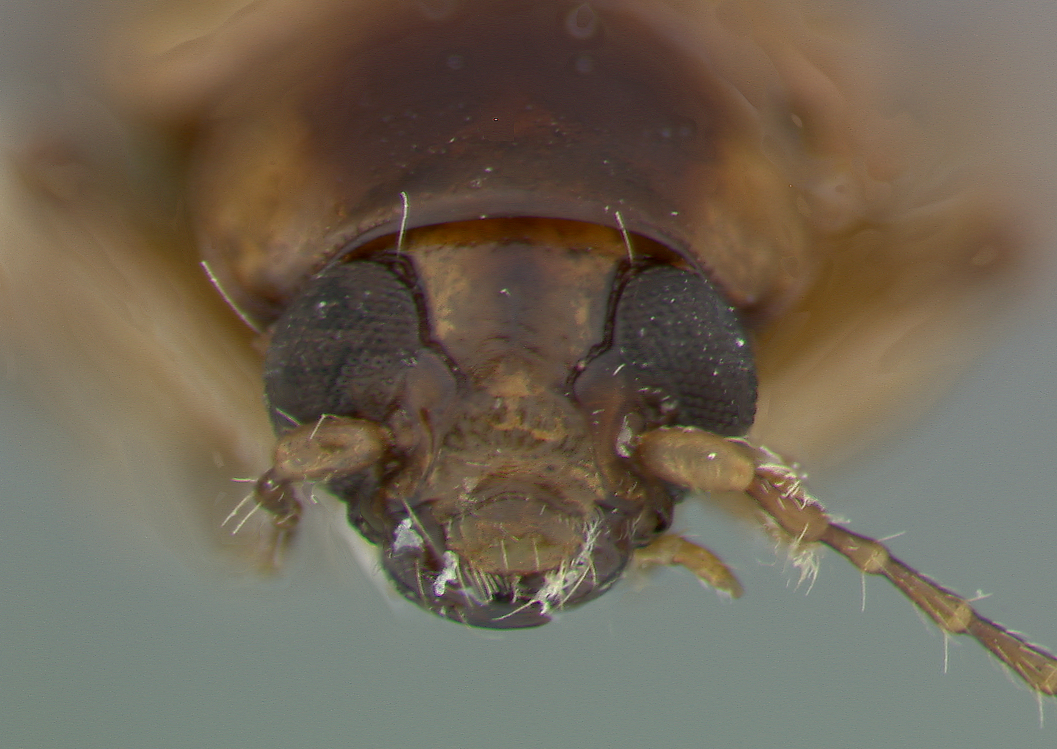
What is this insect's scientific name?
Metachroma odontotum
